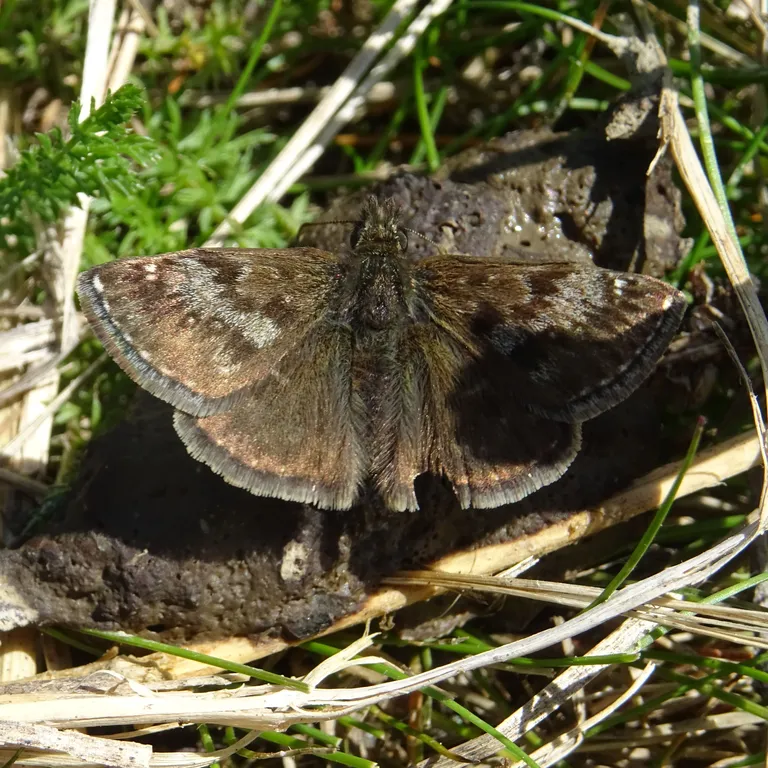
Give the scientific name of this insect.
Erynnis tages
